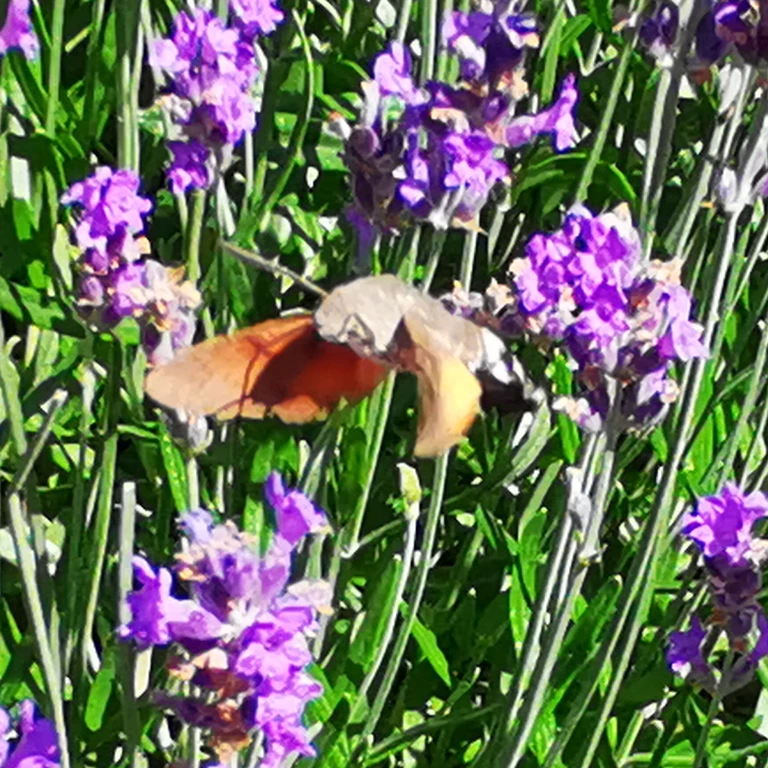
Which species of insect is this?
Macroglossum stellatarum
